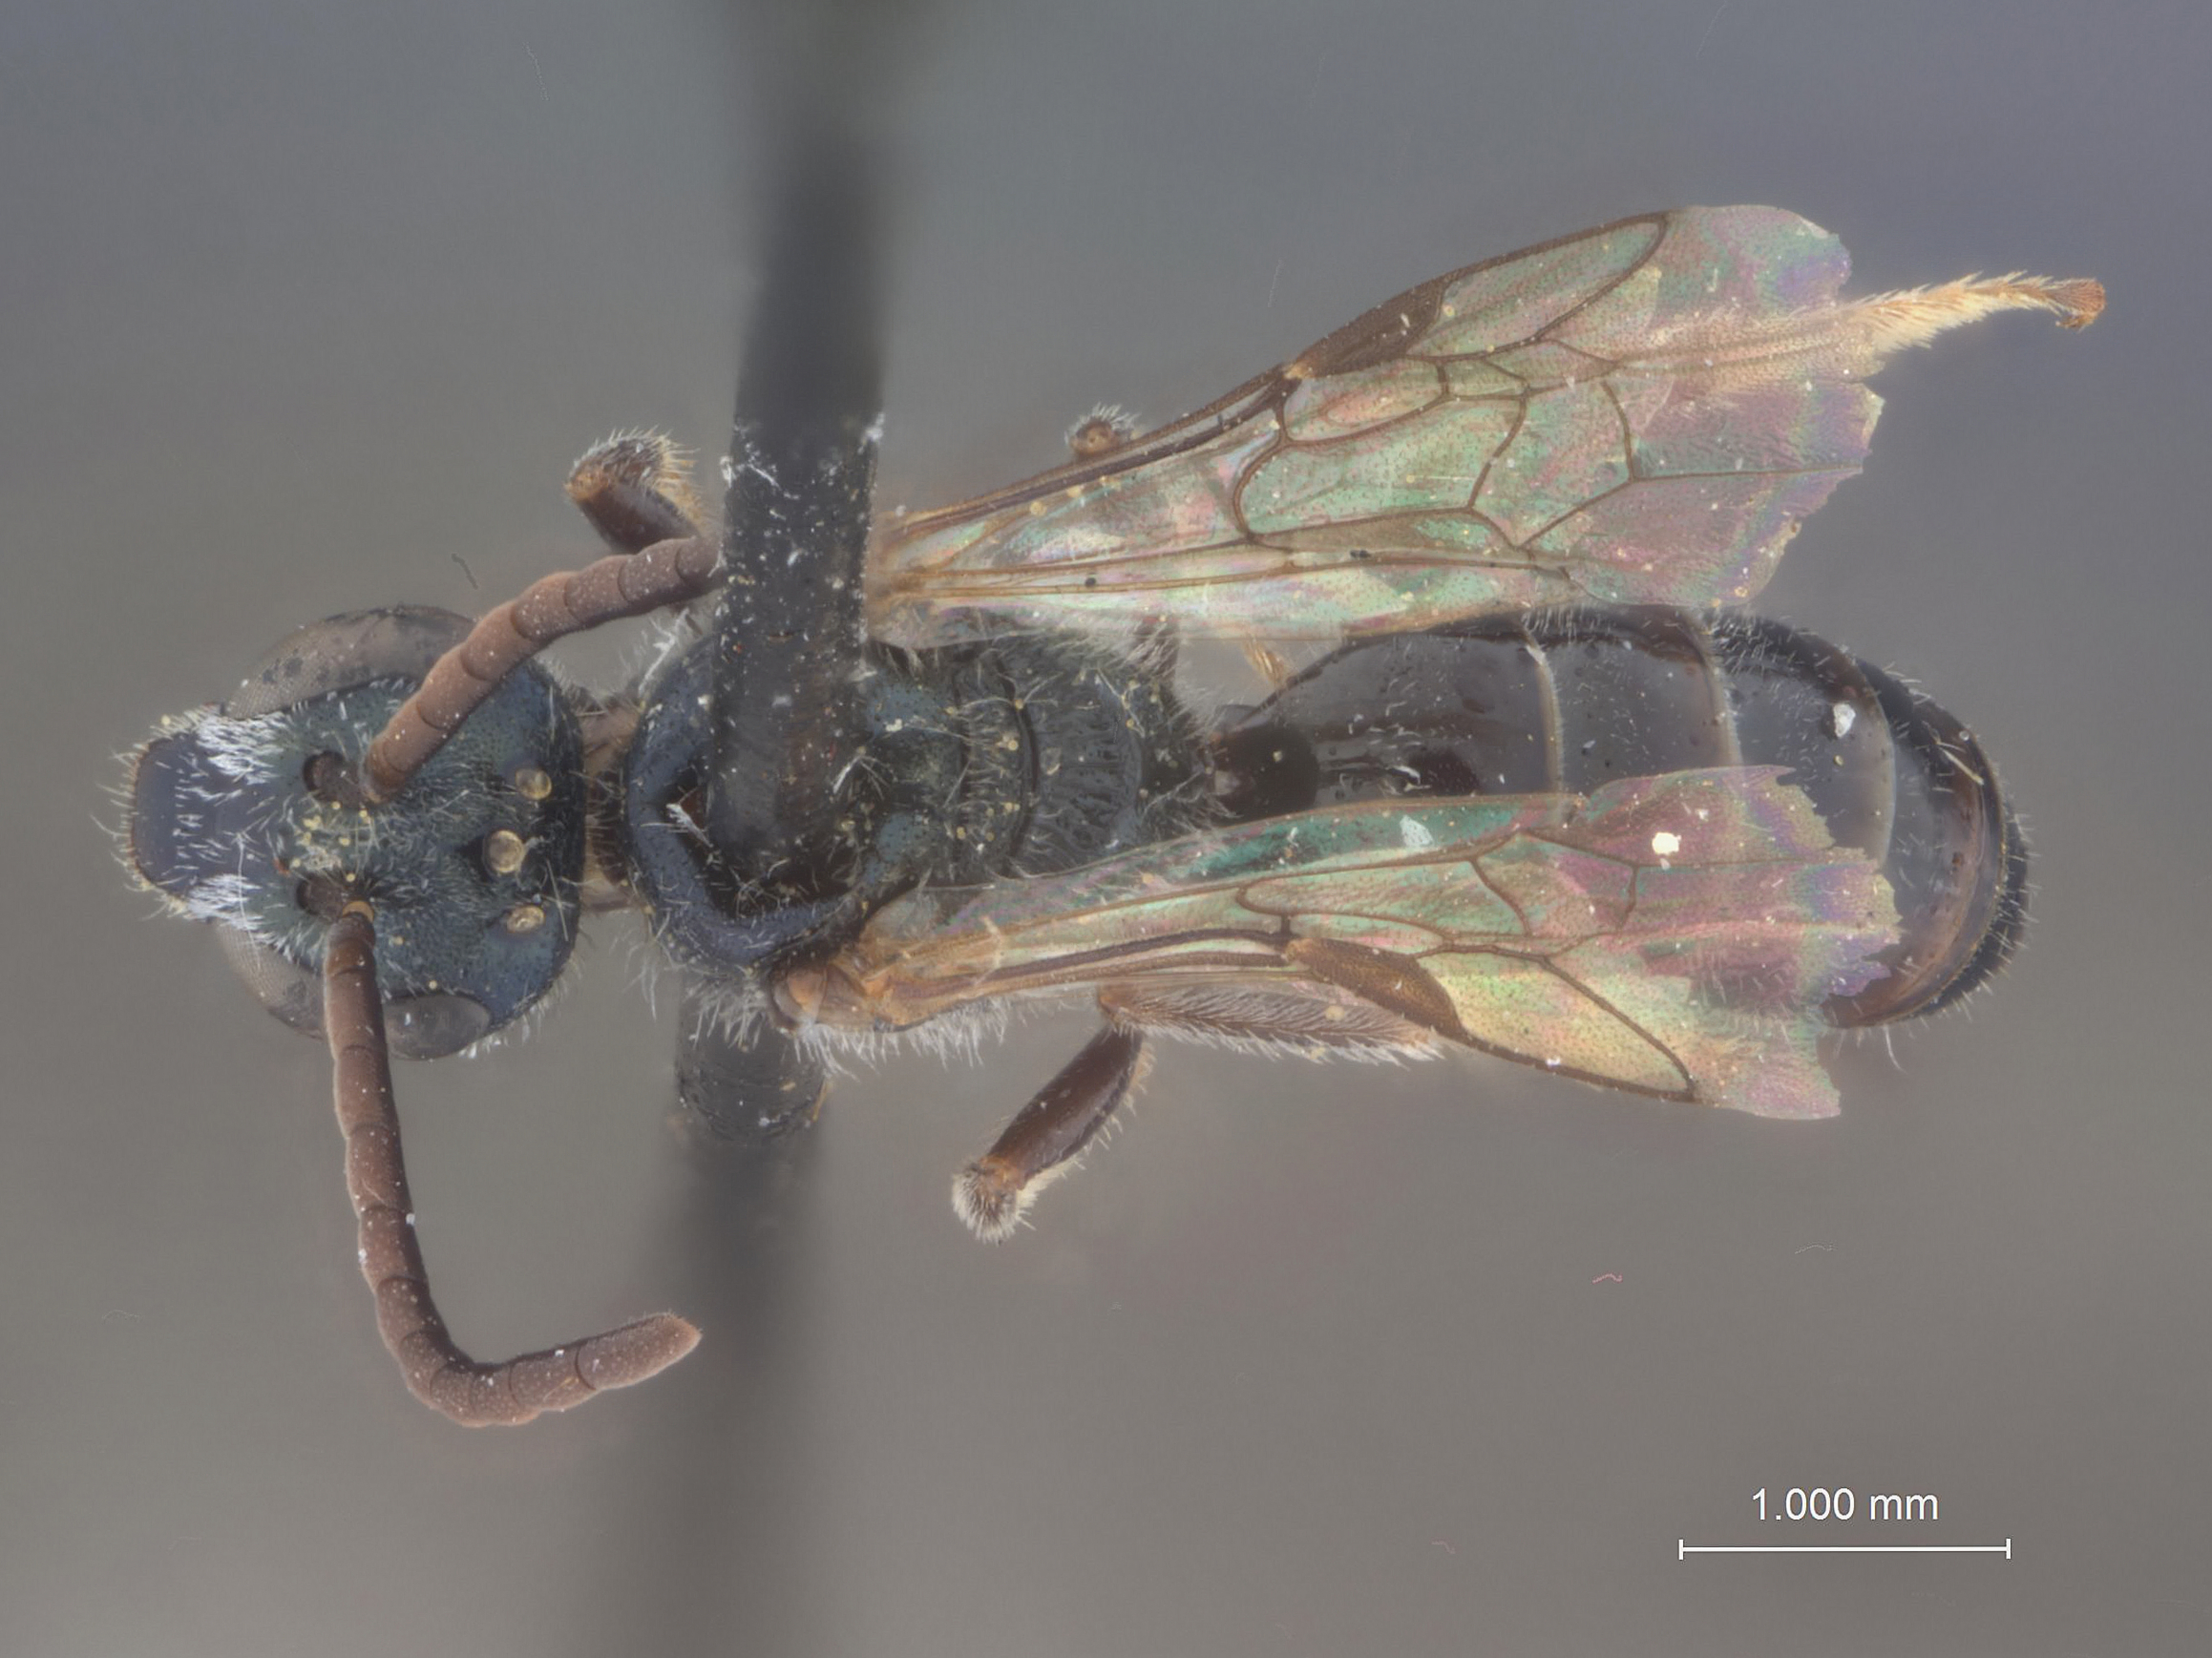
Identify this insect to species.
Halictus pudicus
